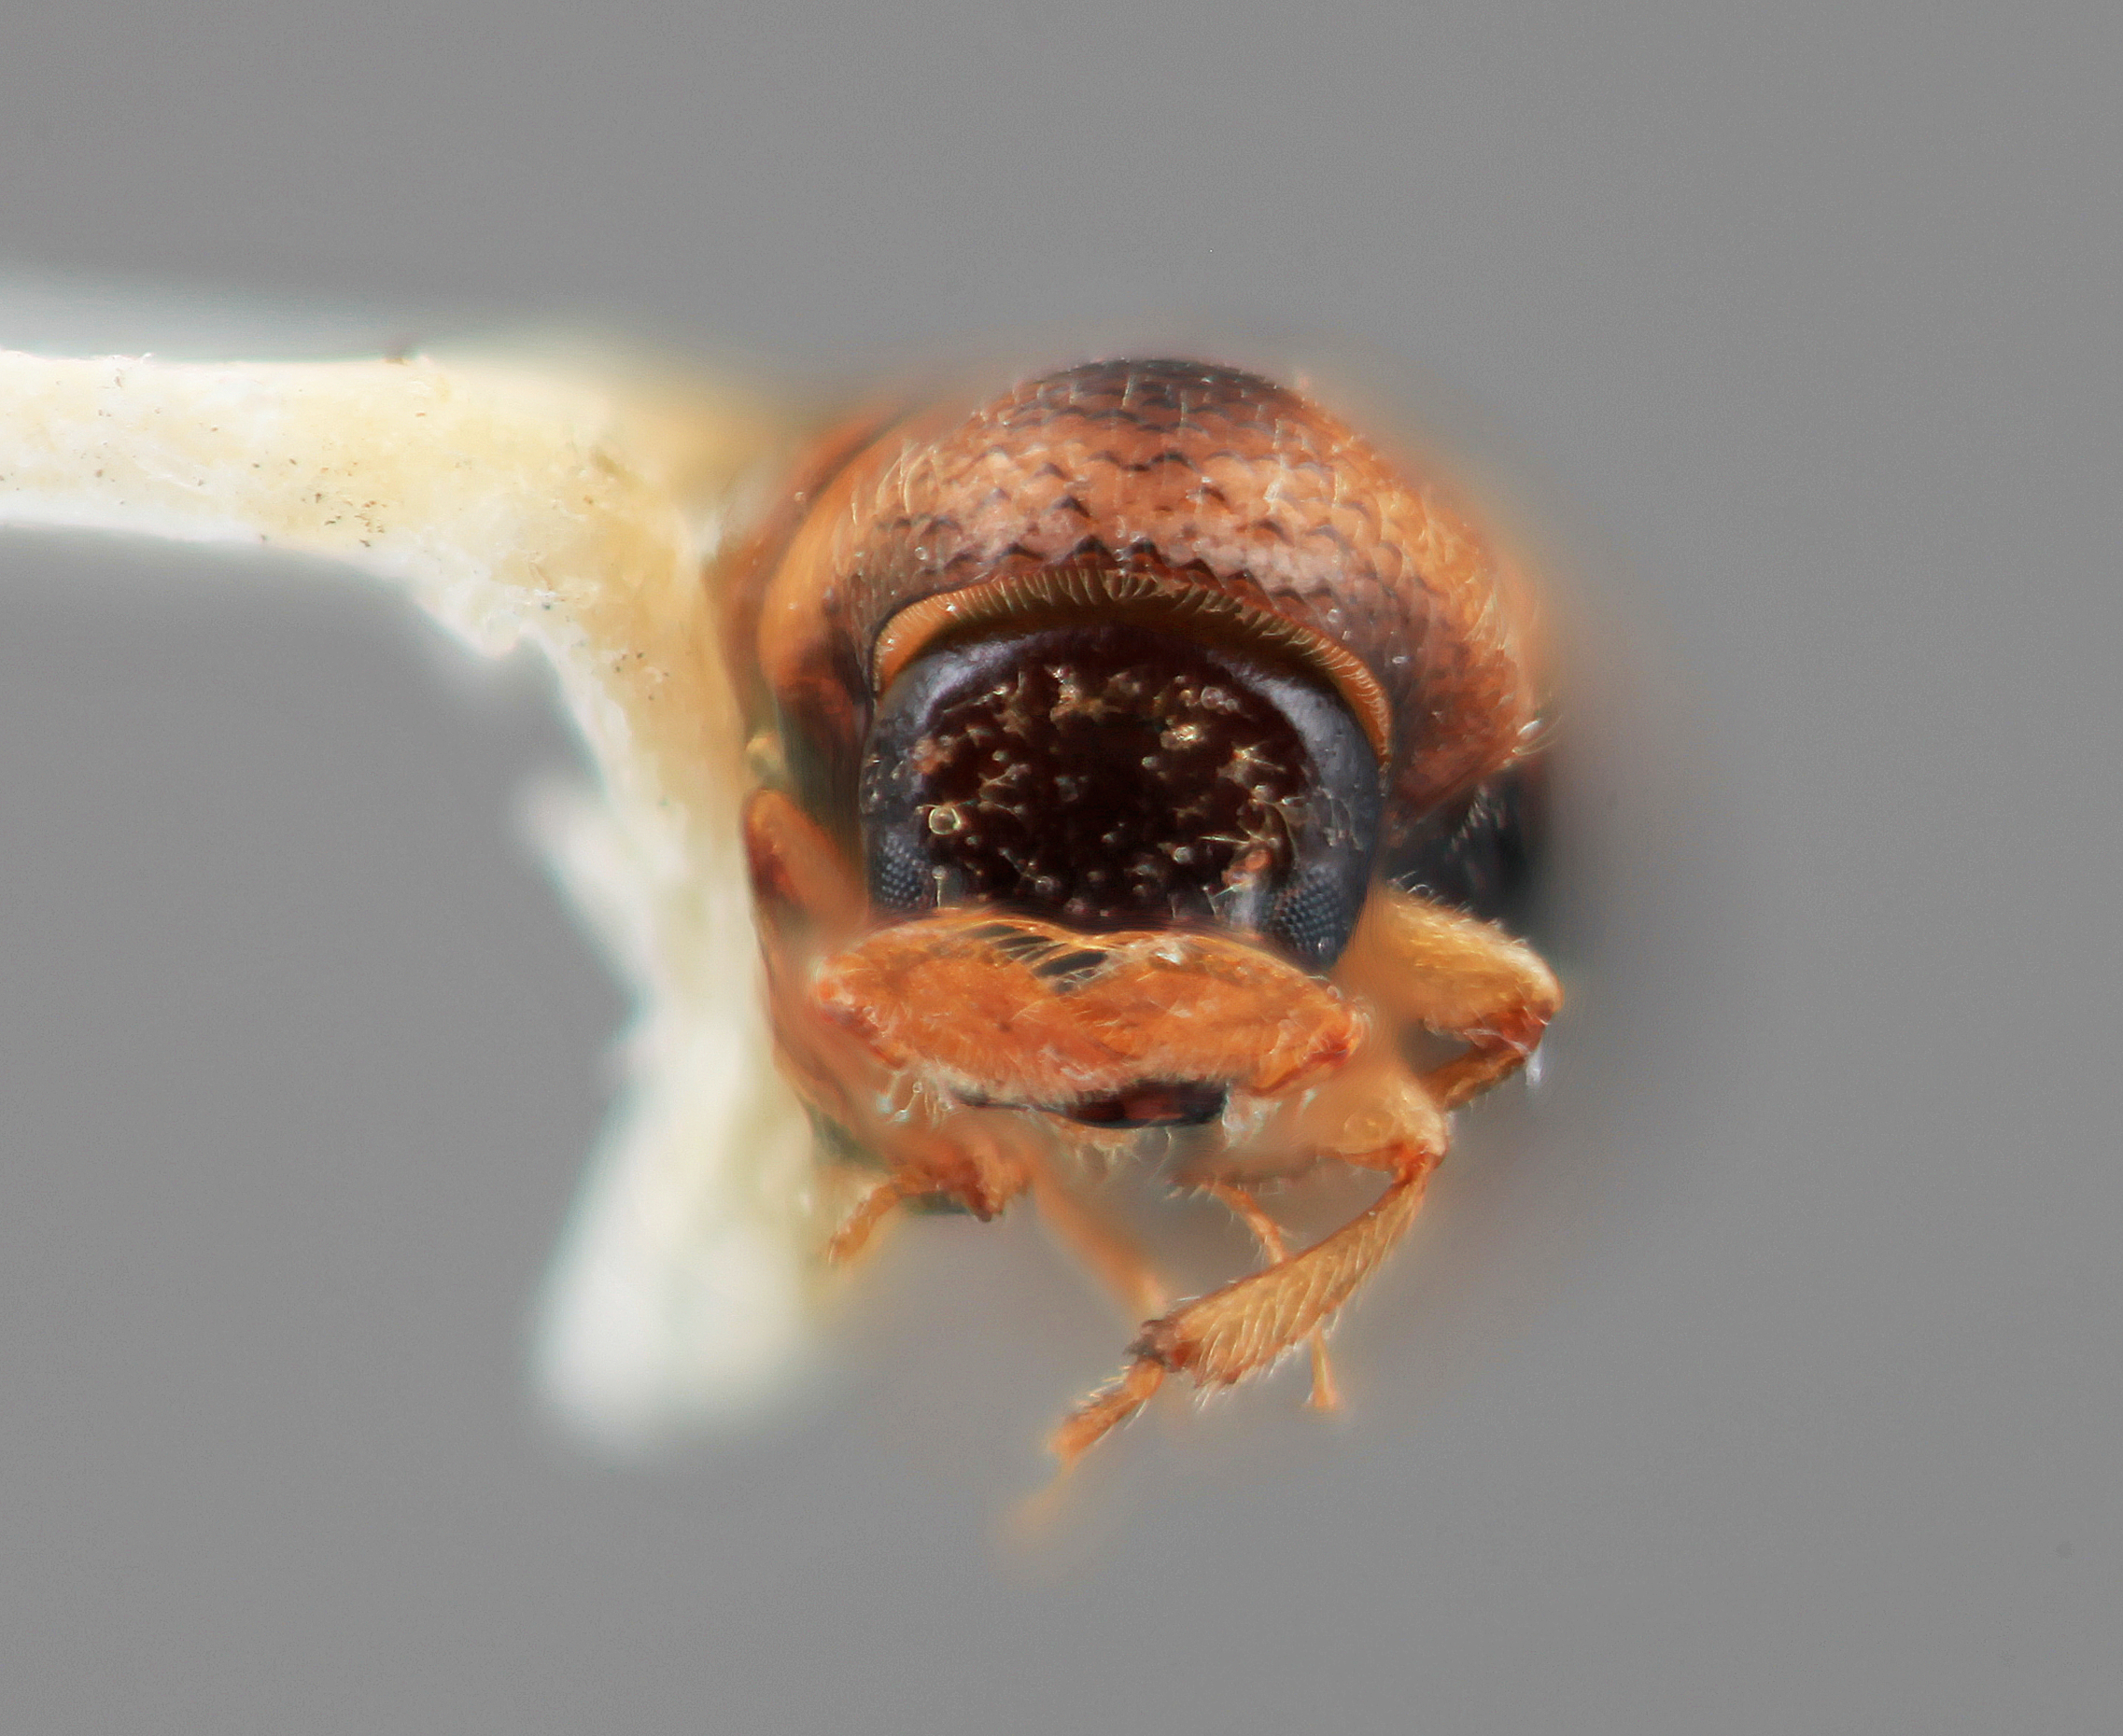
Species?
Corthylus cannularius
